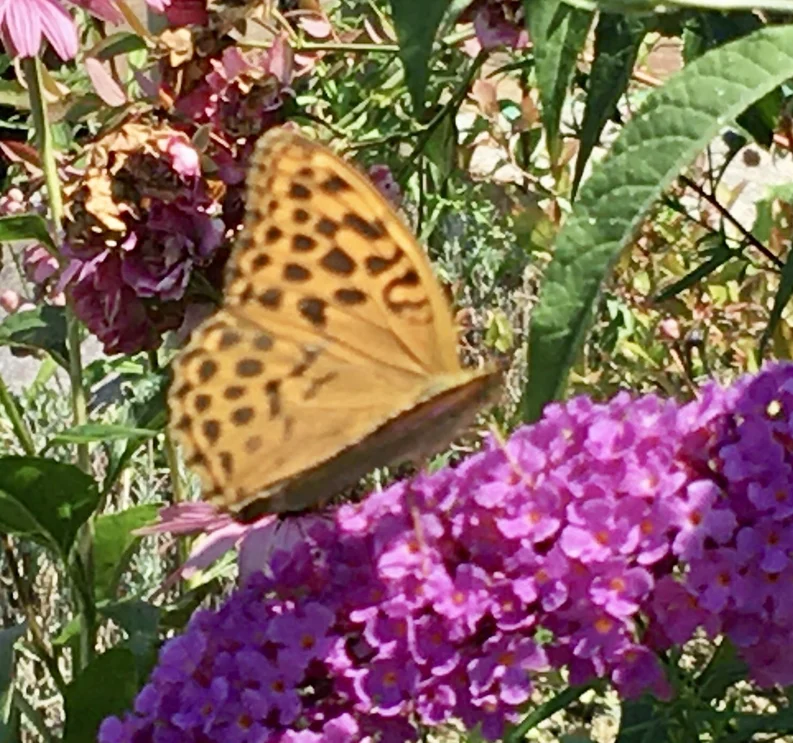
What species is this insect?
Argynnis paphia
